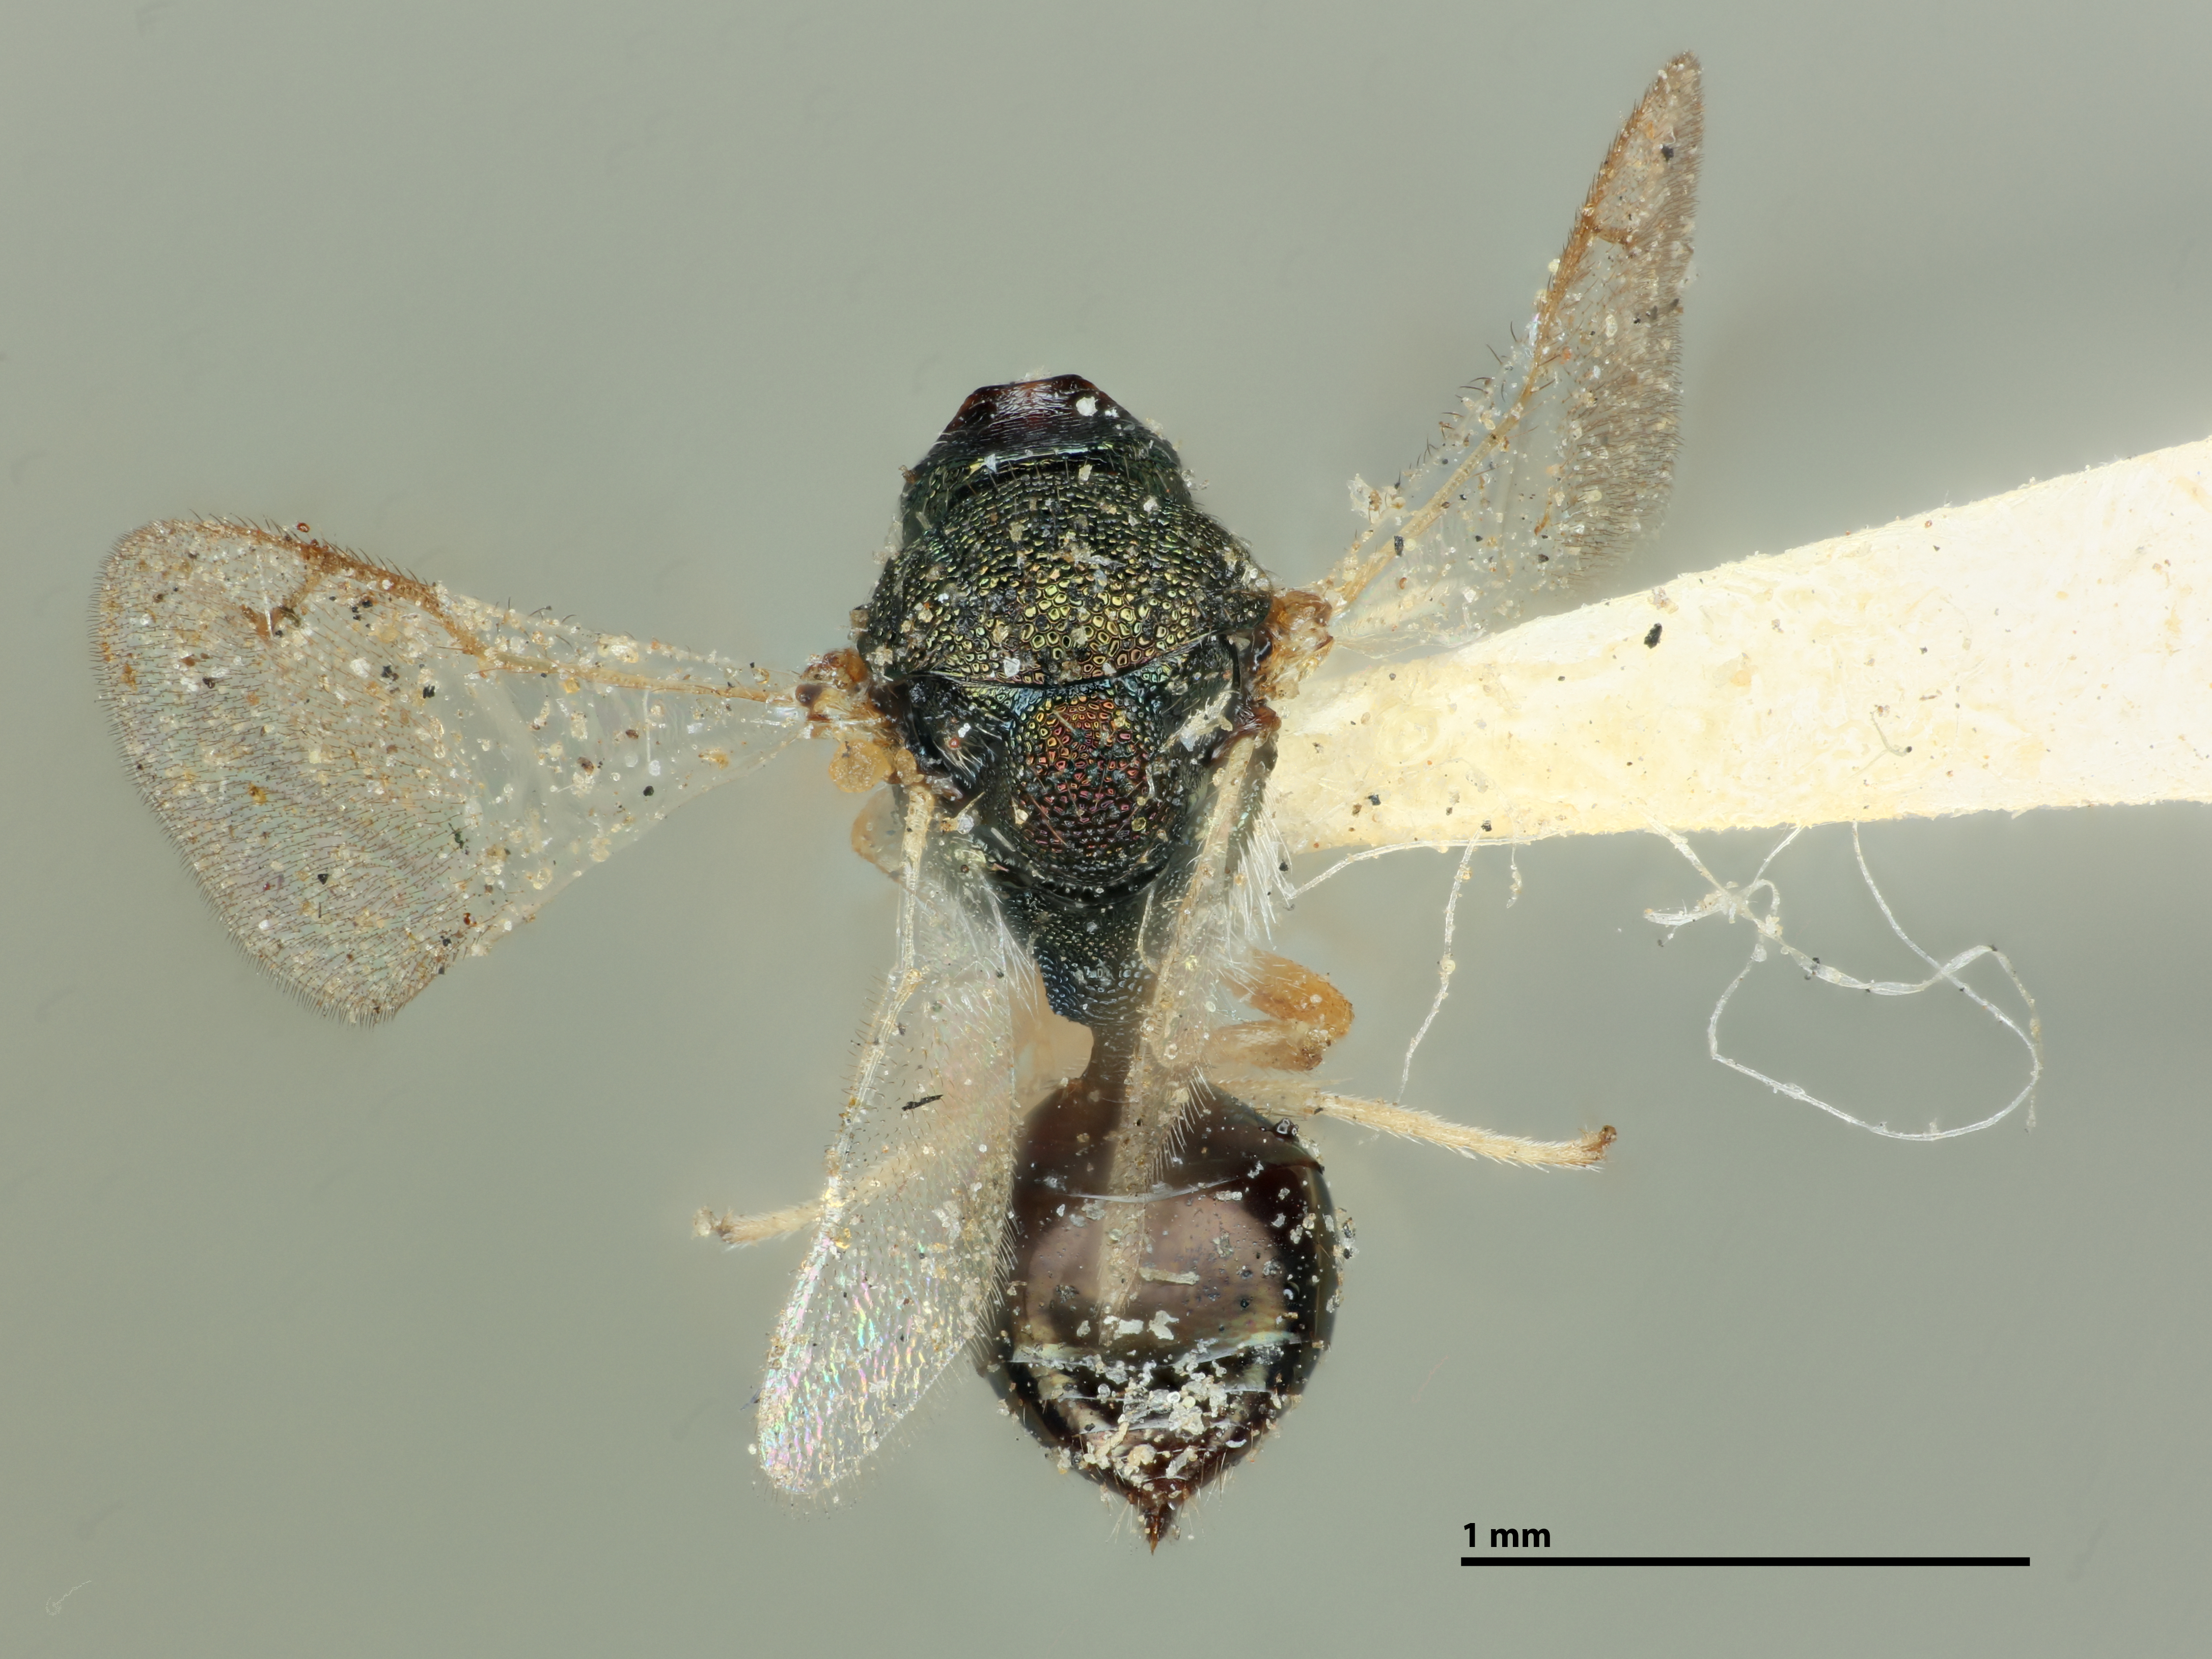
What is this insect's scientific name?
Crytogaster dineutis
